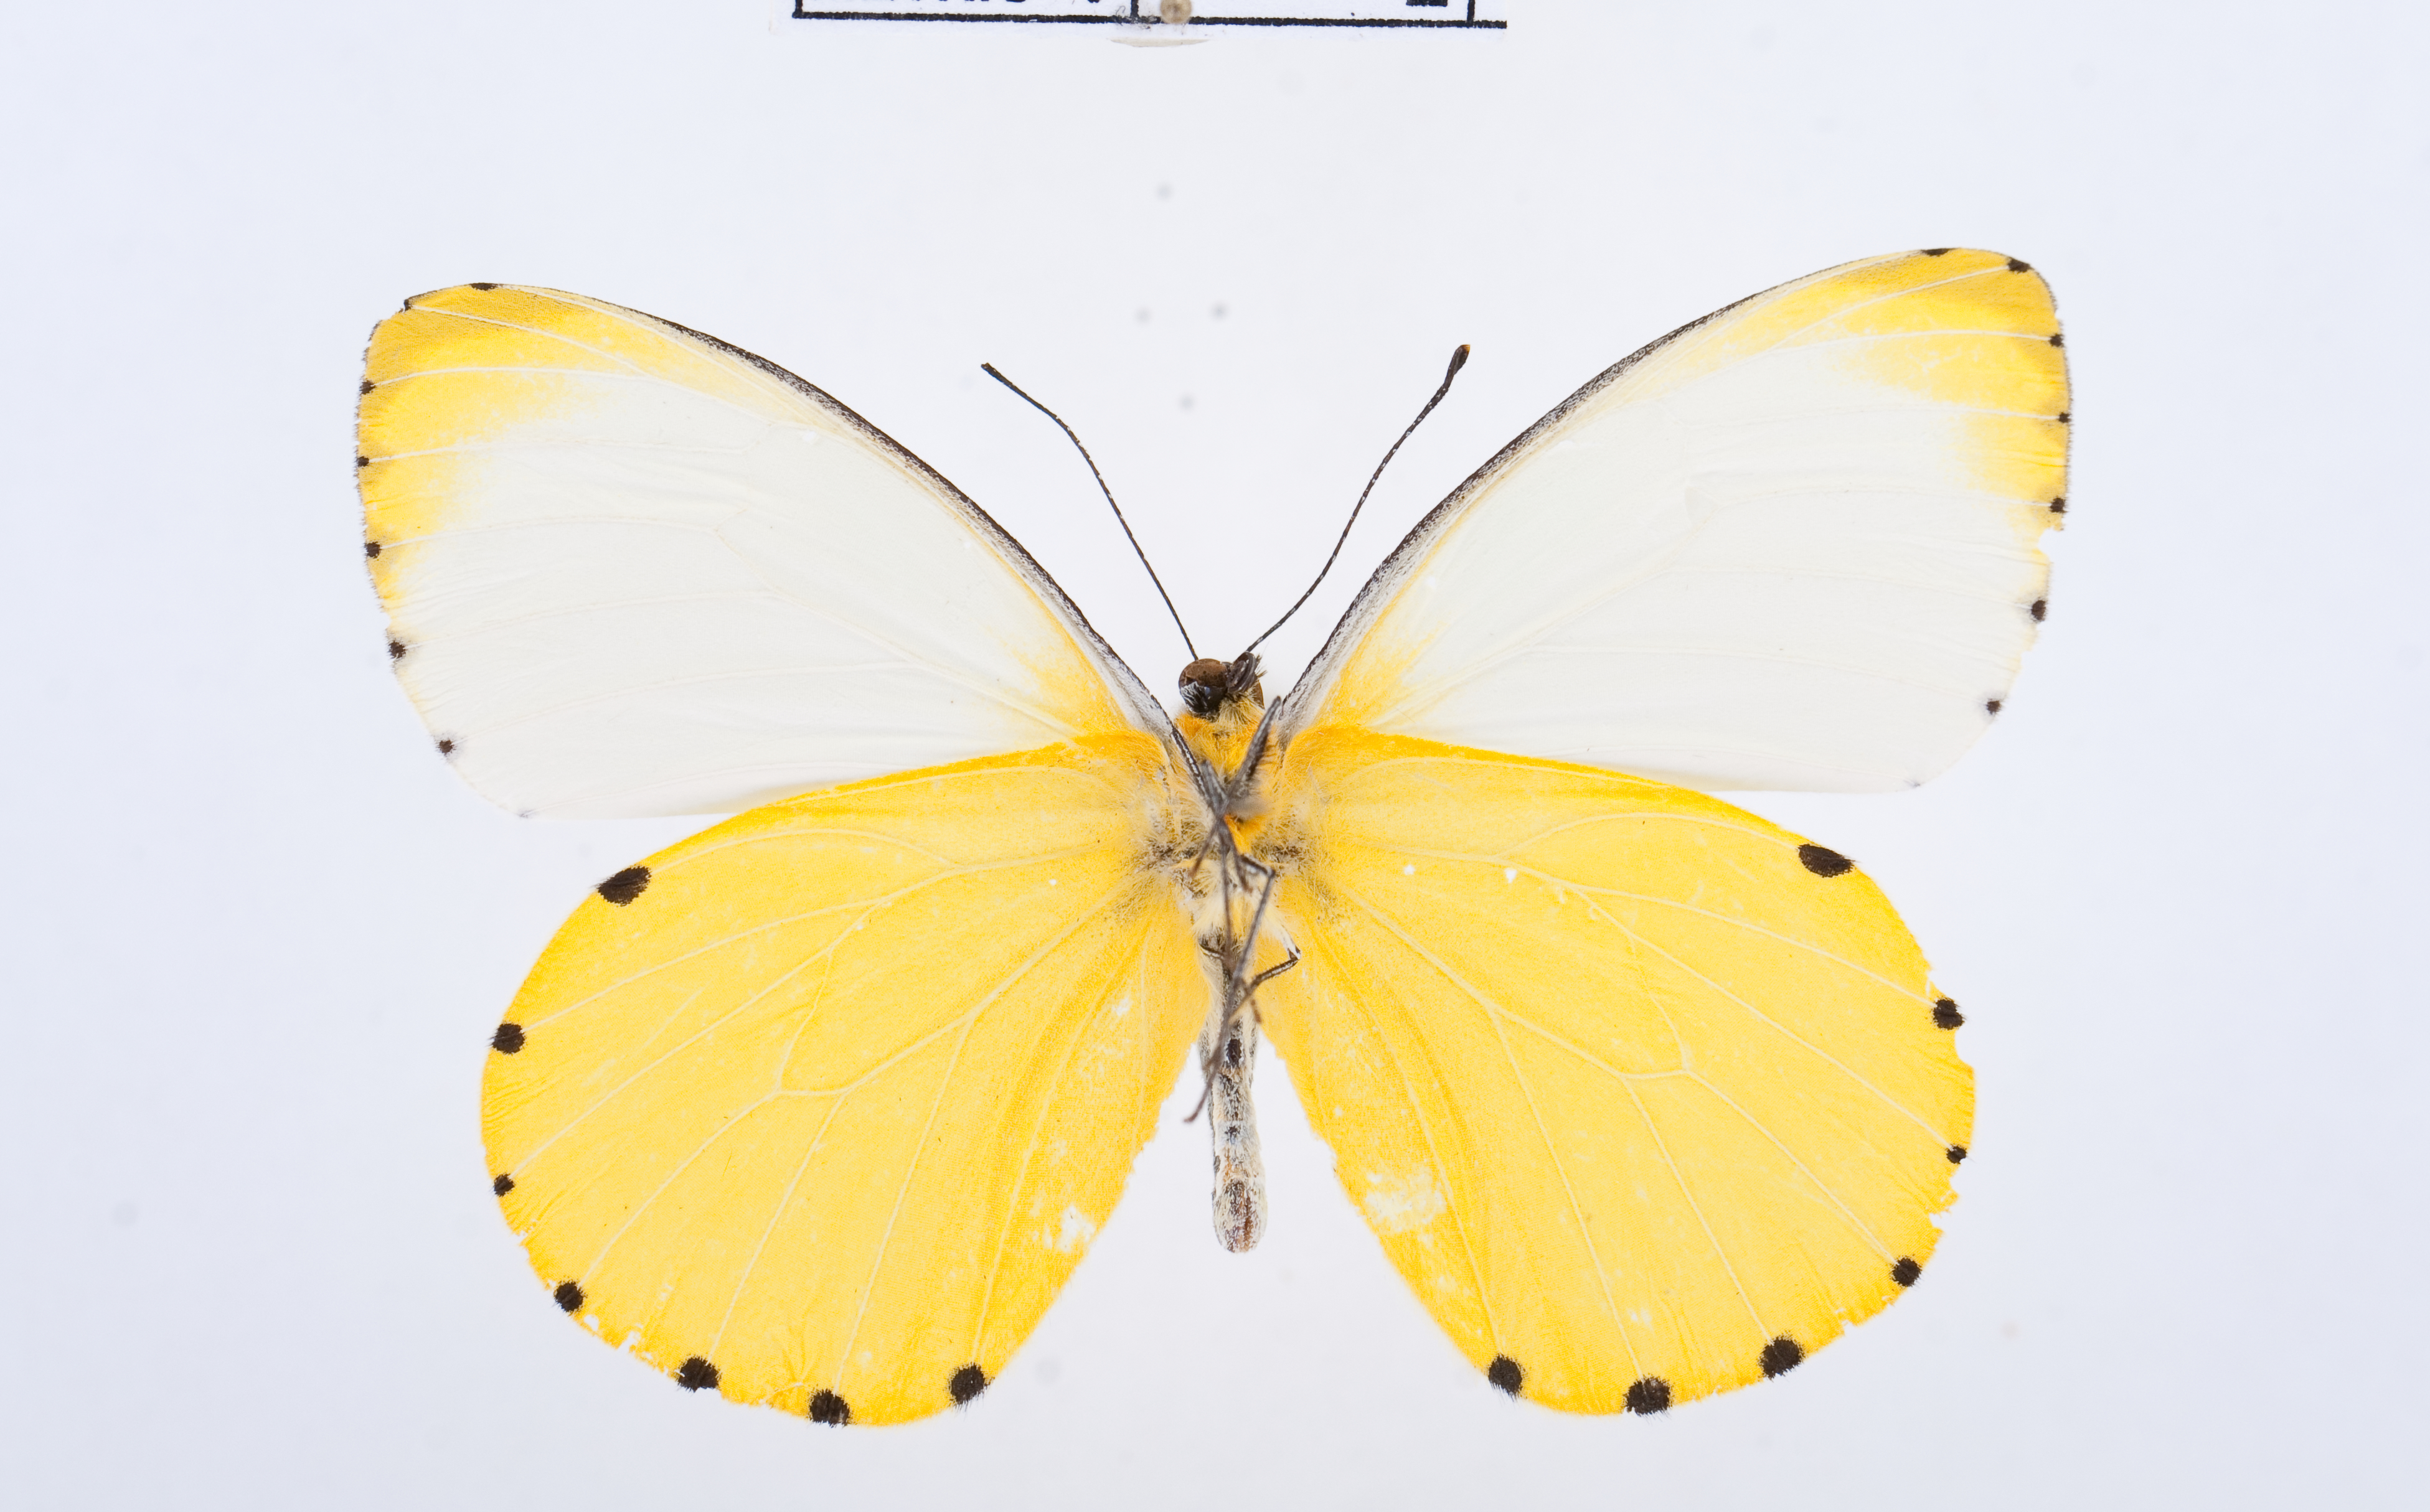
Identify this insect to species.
Mylothris trimenia
